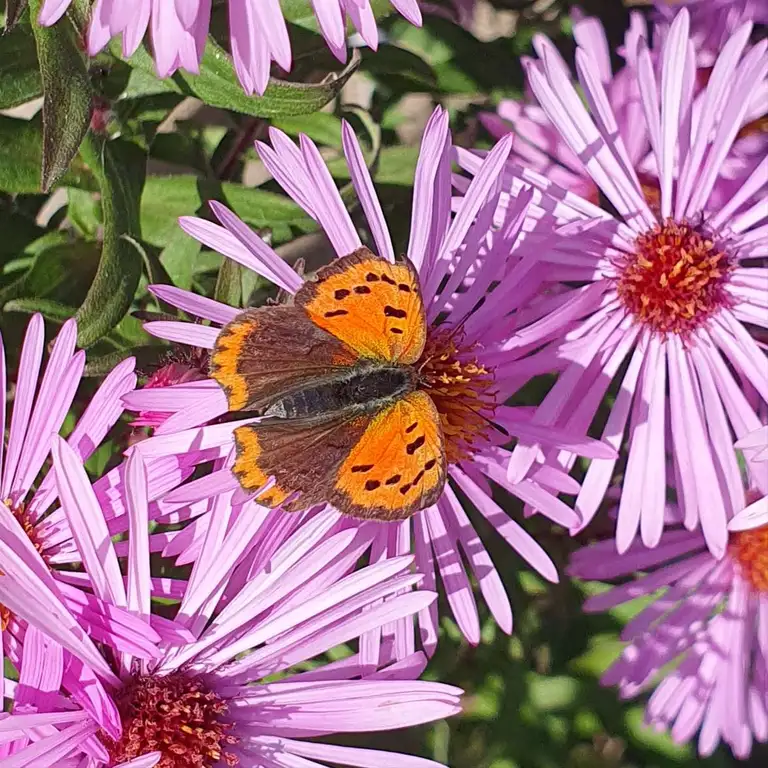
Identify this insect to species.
Lycaena phlaeas
